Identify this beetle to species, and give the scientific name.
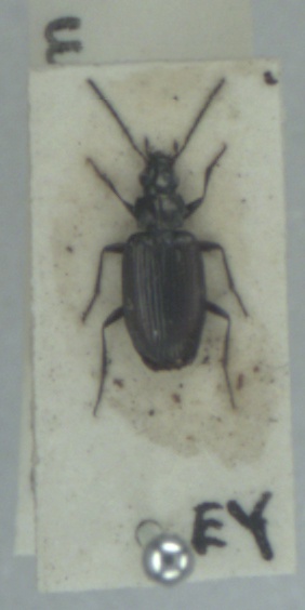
Bembidion prasinum
